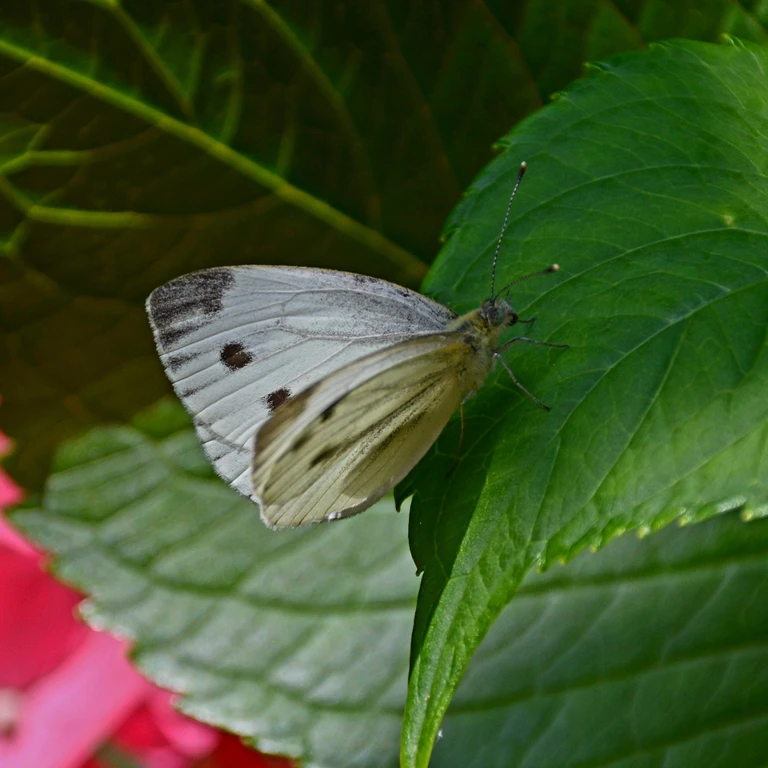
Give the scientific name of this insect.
Pieris napi
